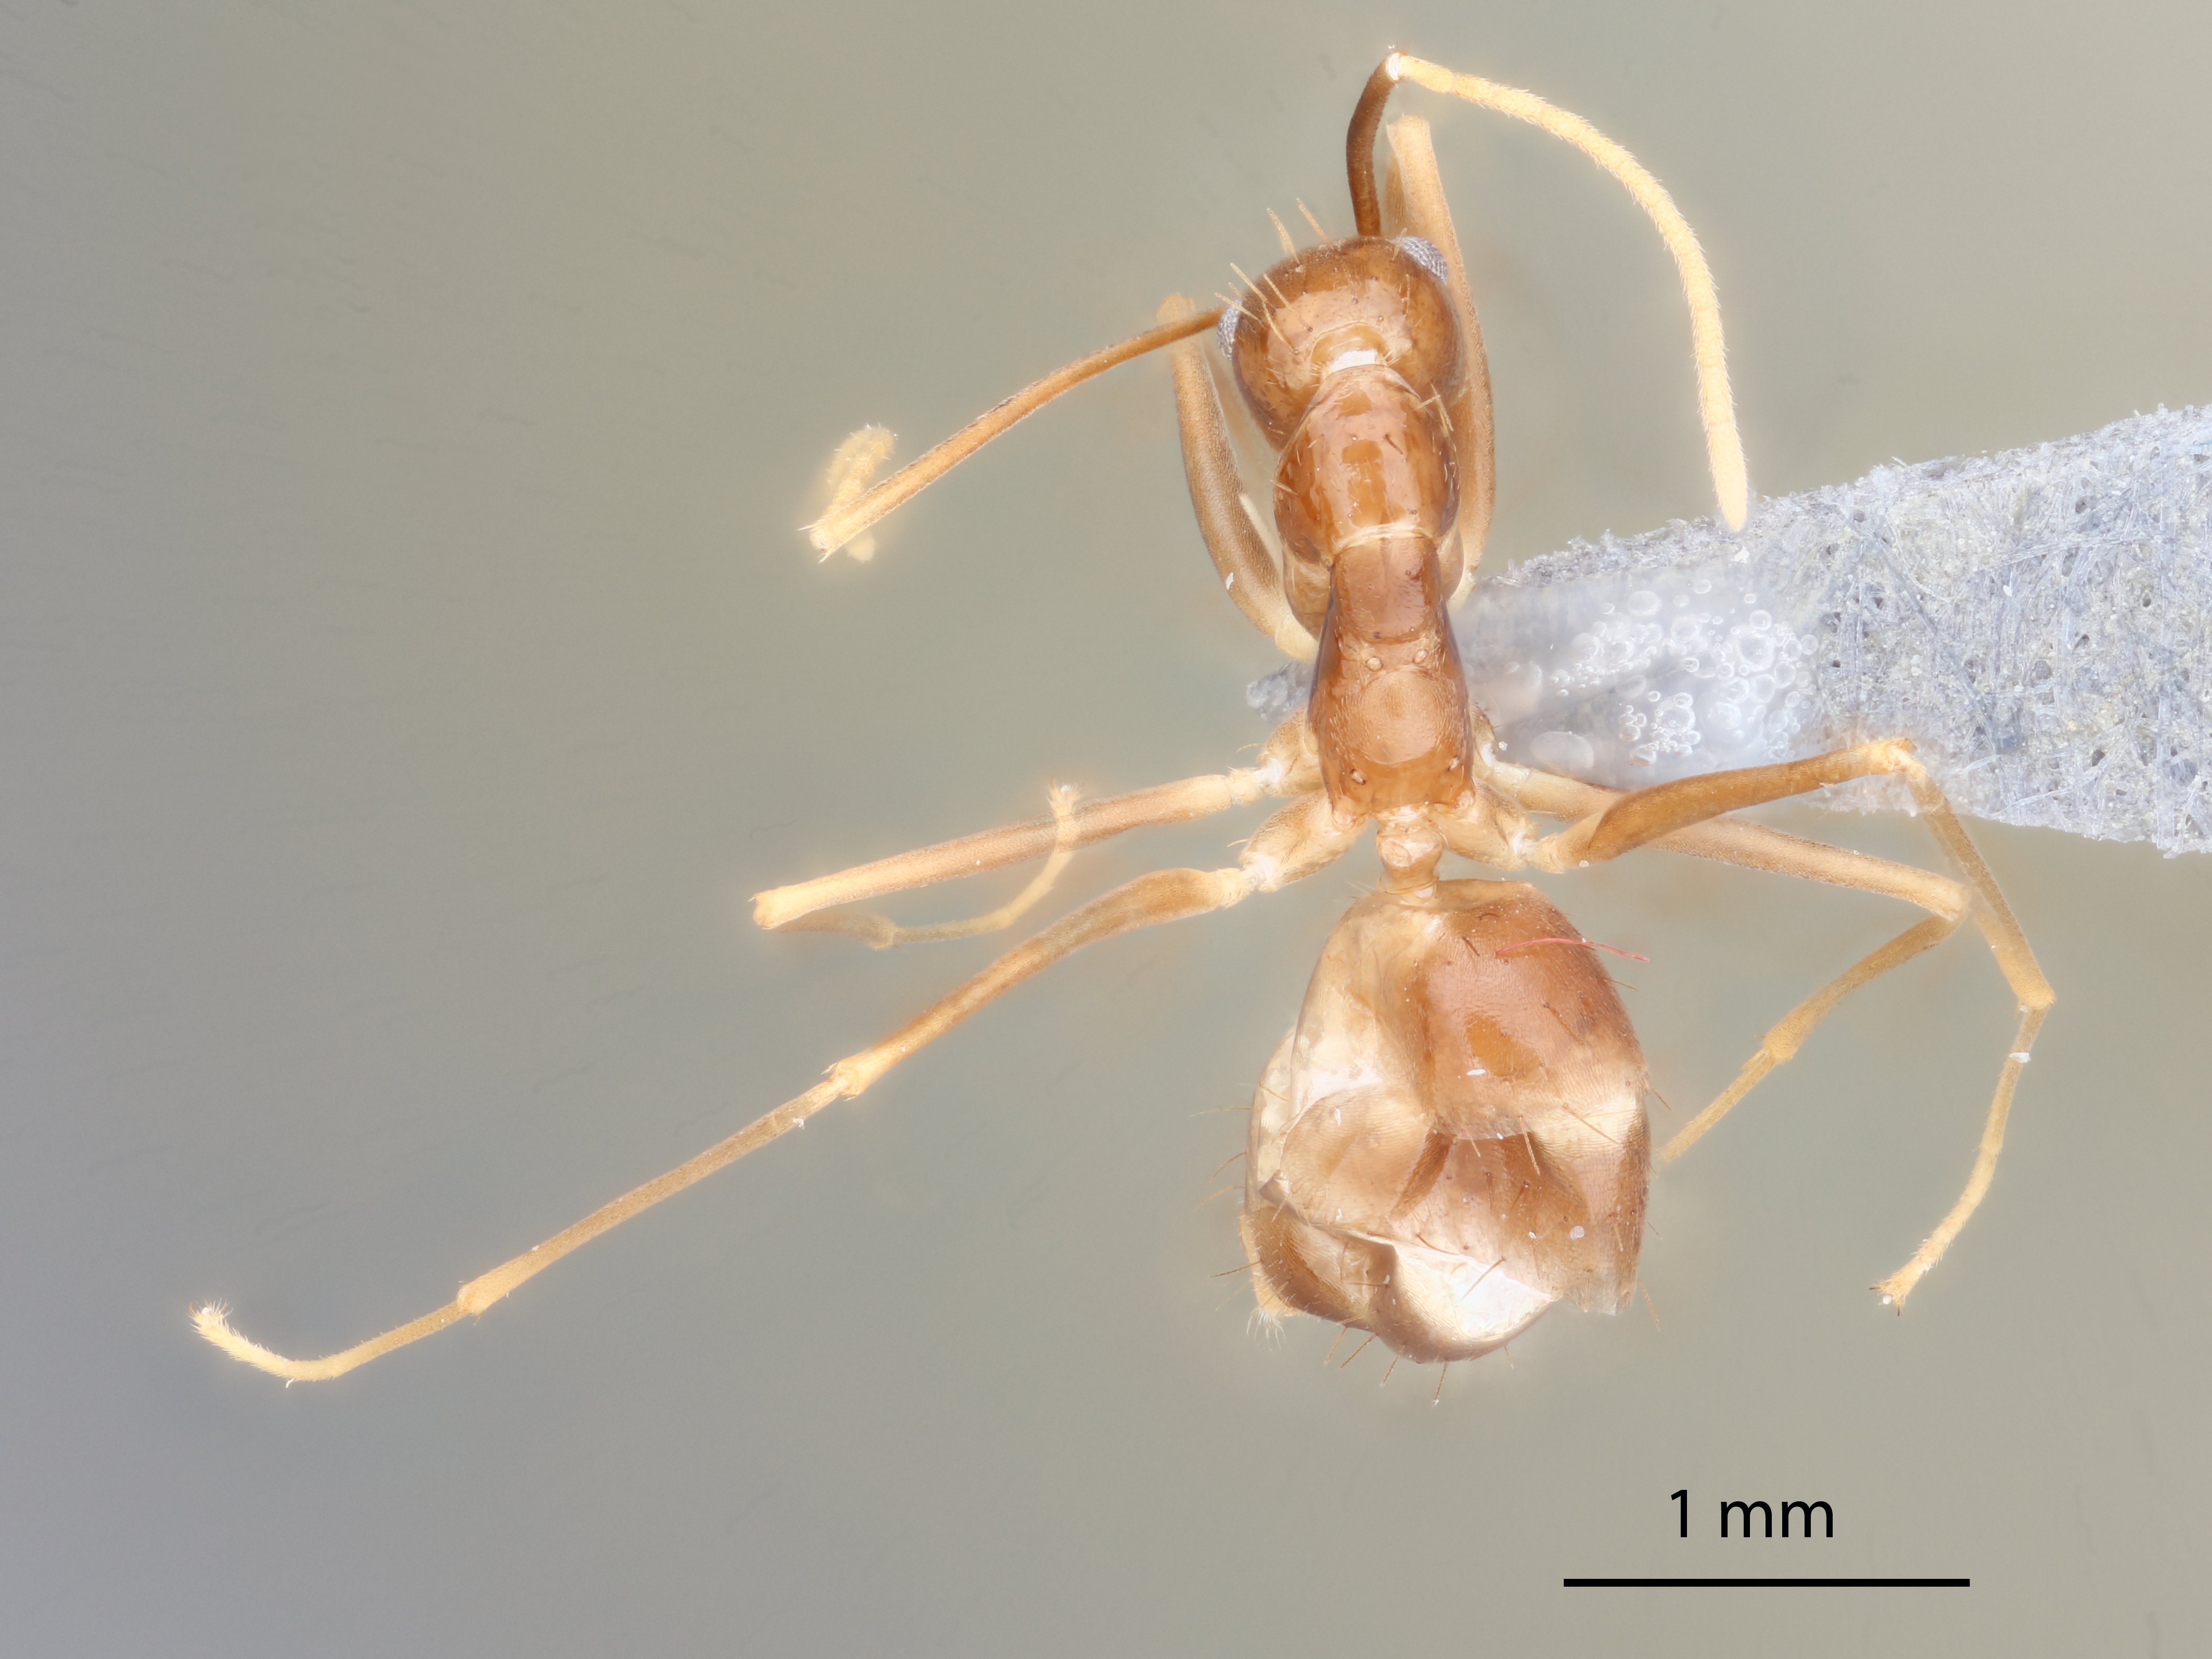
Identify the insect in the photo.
Zatania gloriosa
